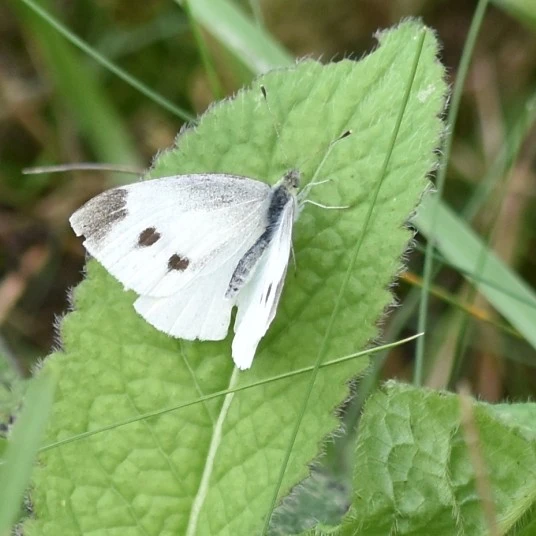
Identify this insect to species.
Pieris rapae
